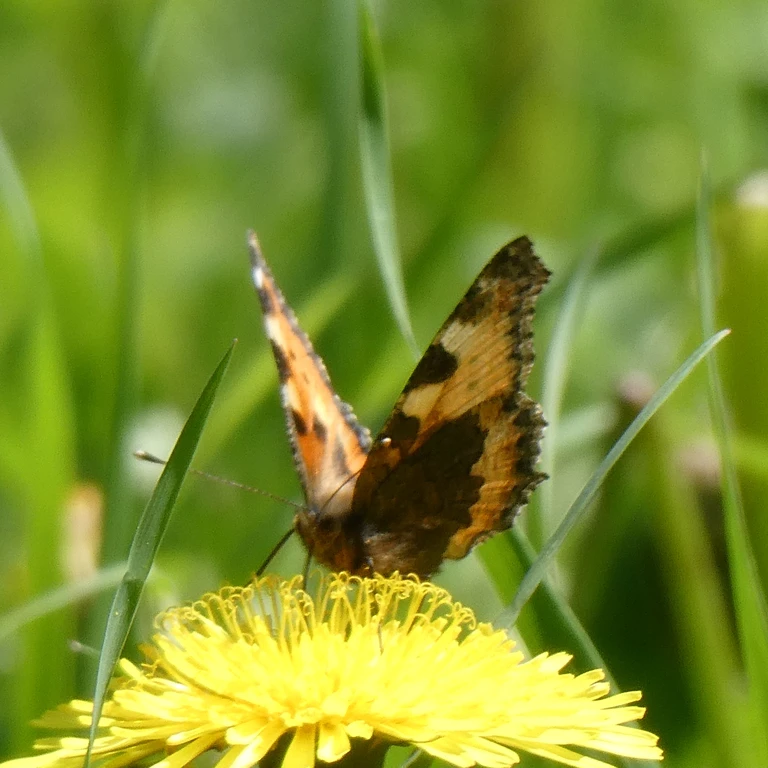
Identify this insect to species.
Aglais urticae
